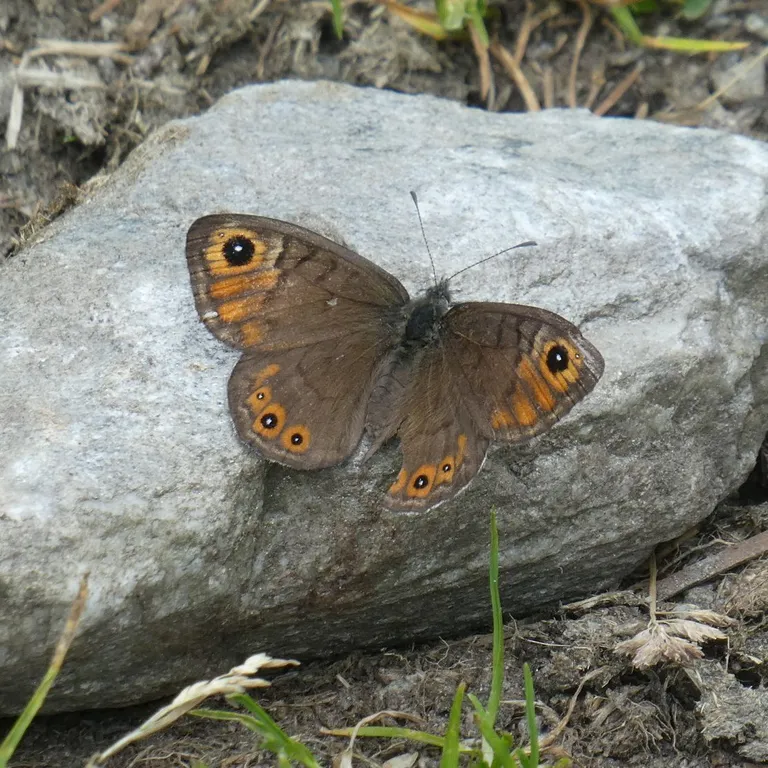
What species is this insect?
Lasiommata petropolitana (also Pararge petropolitana)
